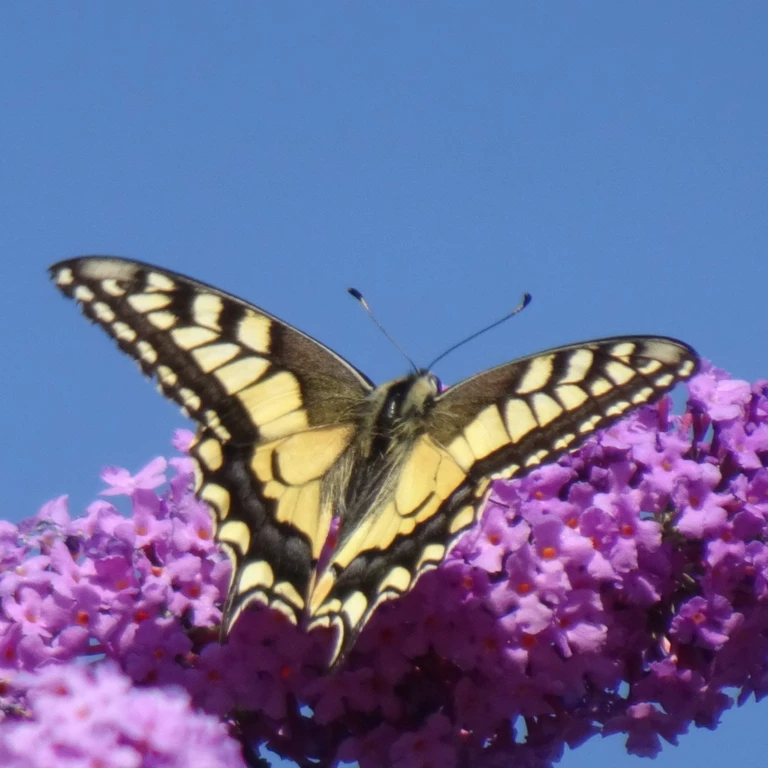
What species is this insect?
Papilio machaon
